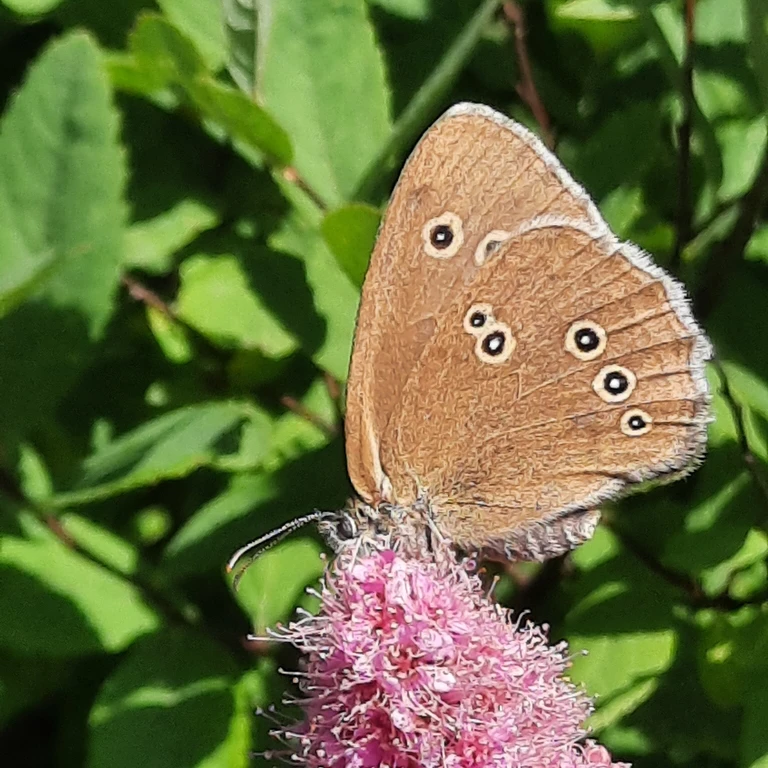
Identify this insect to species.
Aphantopus hyperantus
